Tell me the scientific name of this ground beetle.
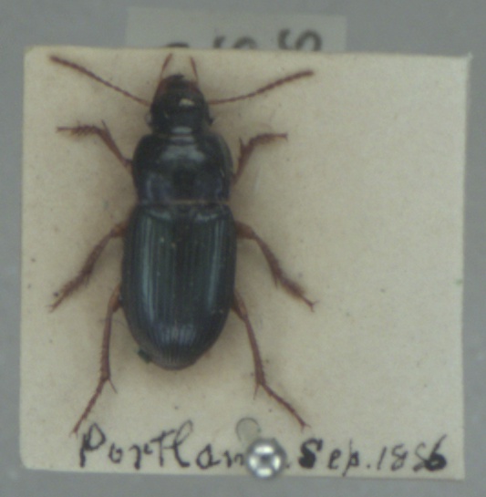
Harpalus rubripes
